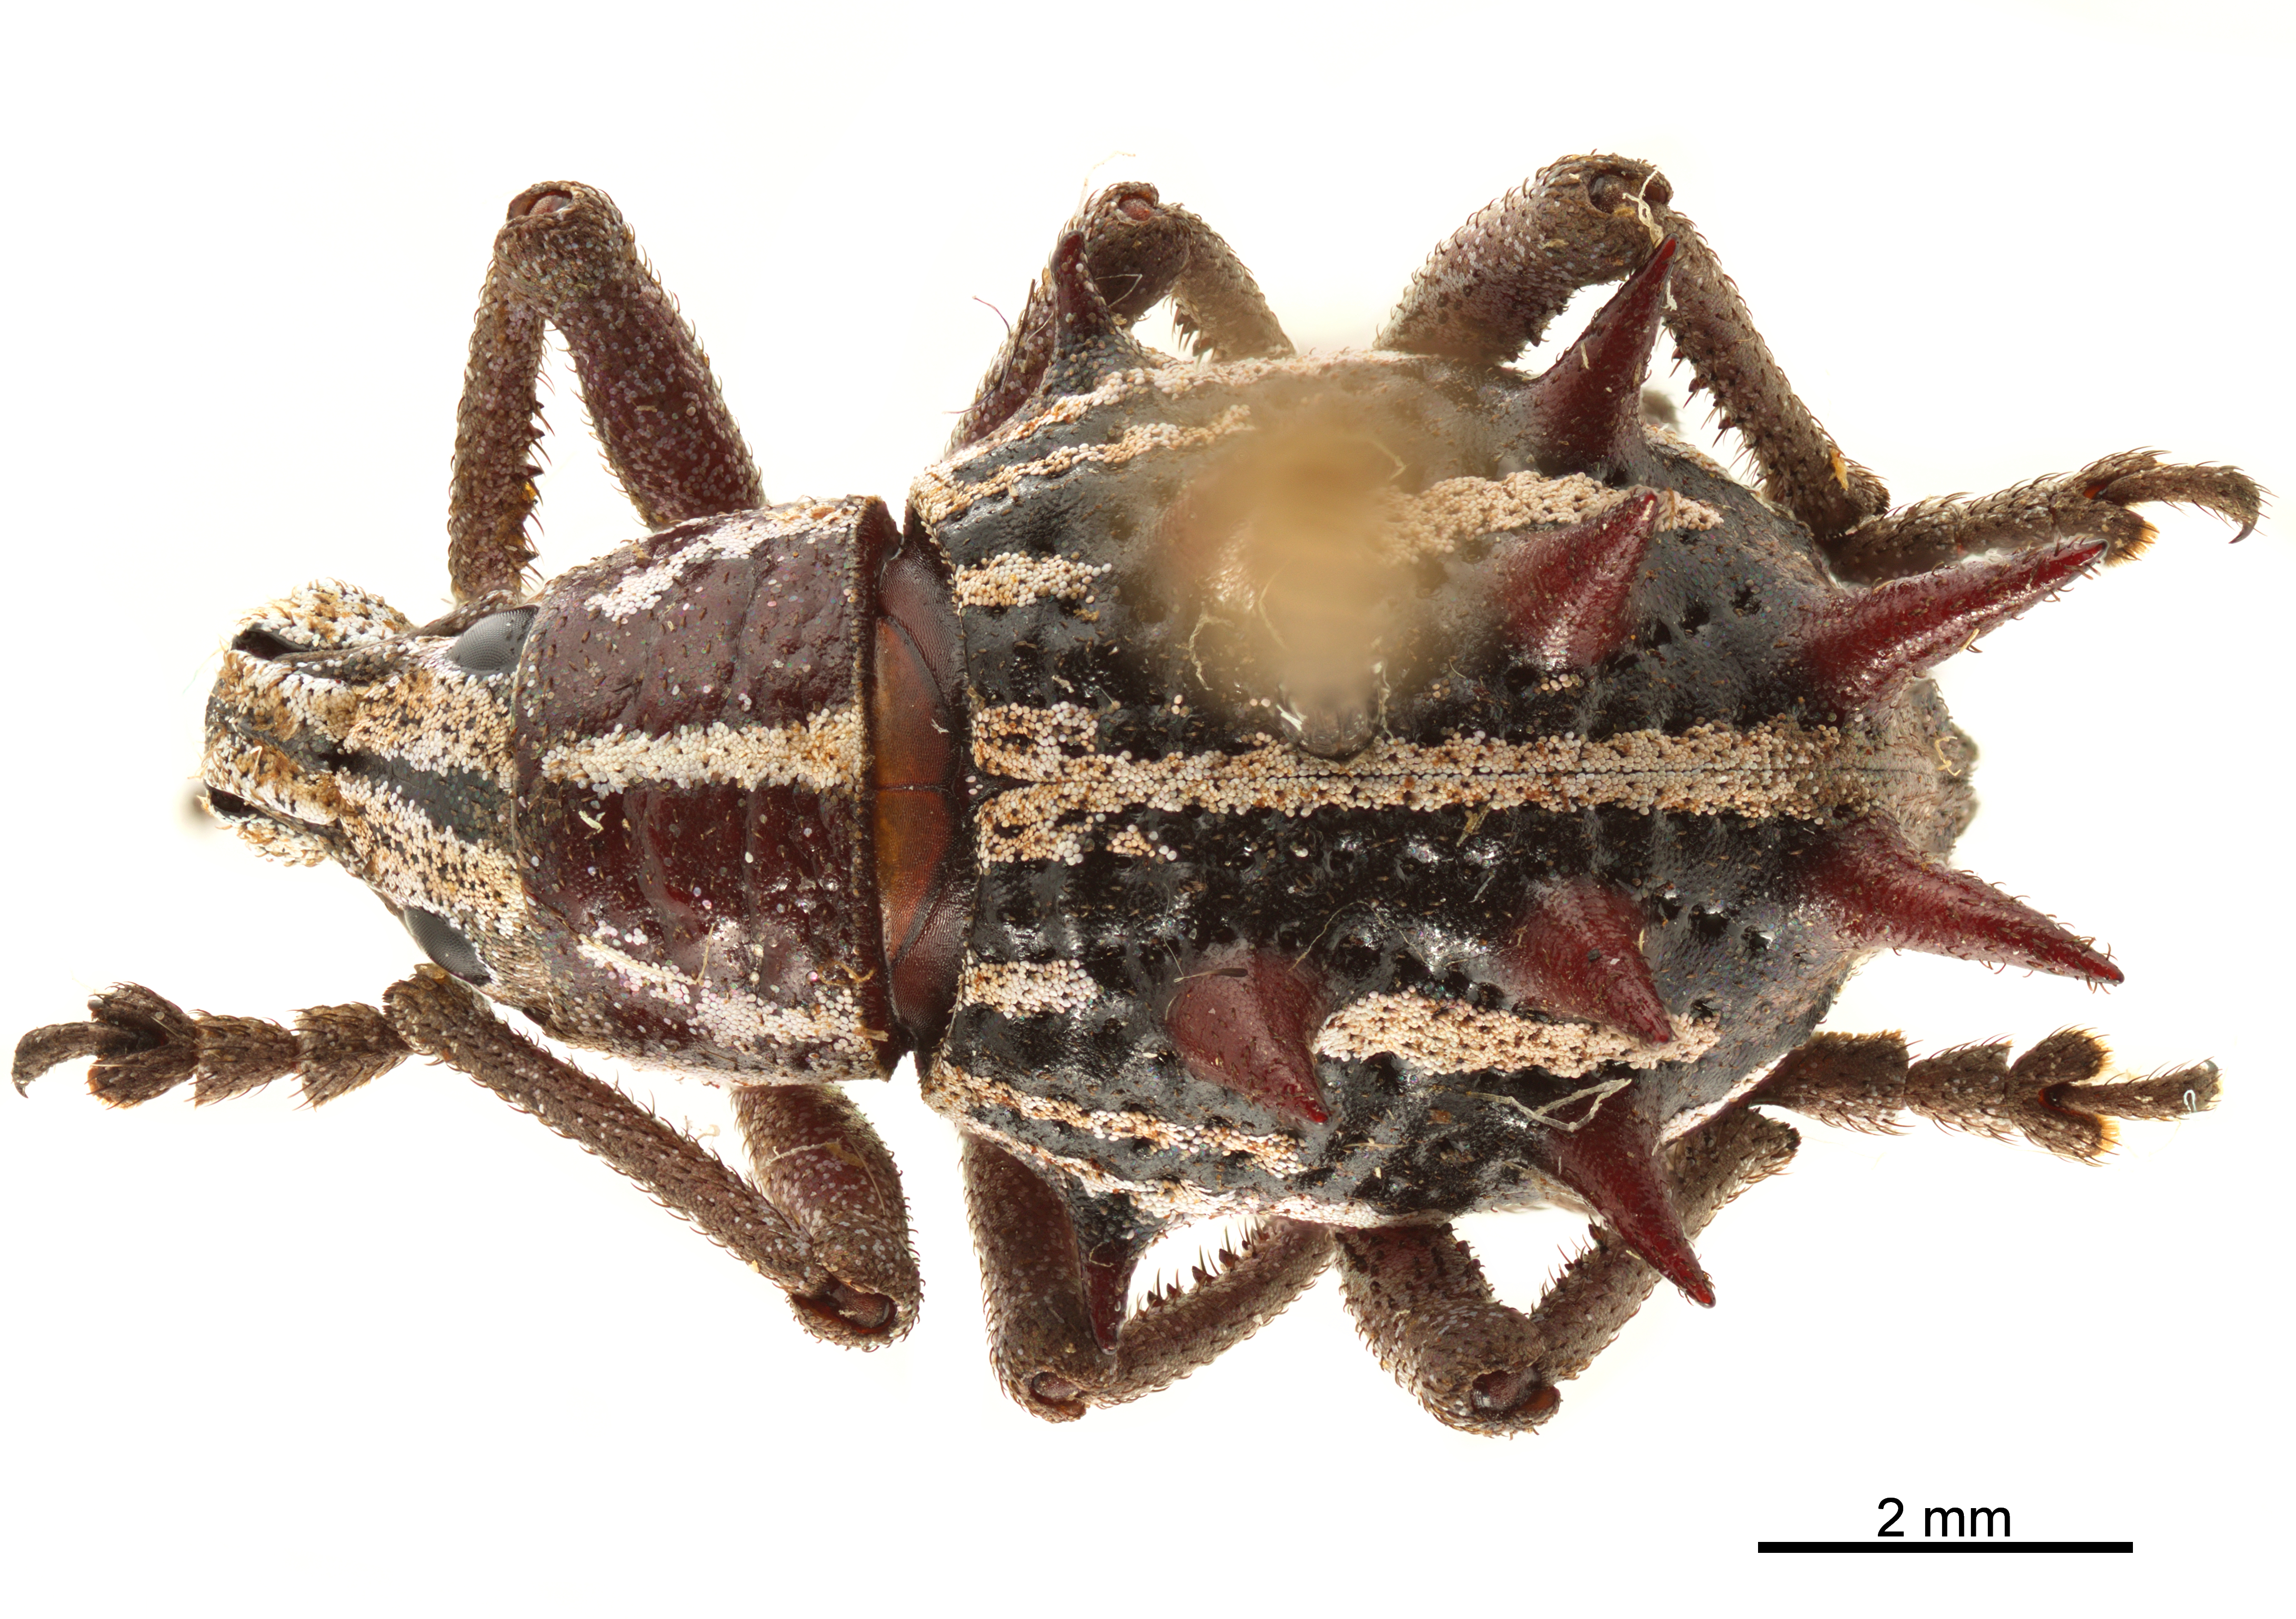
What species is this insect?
Catasarcus murex
